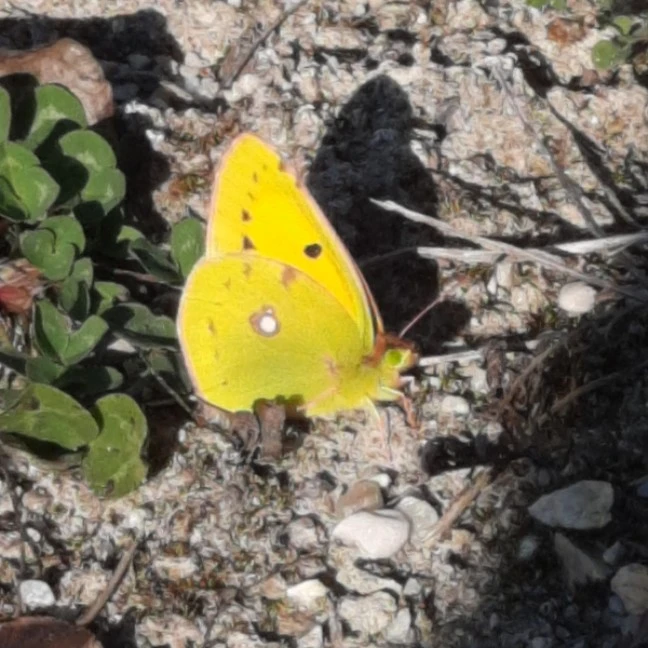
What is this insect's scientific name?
Colias croceus
